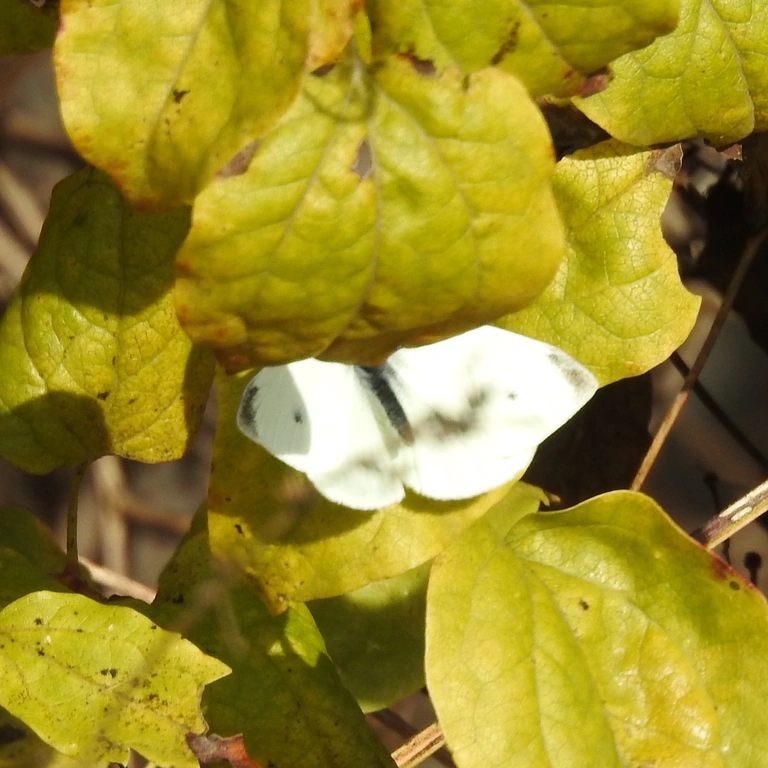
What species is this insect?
Pieris rapae
